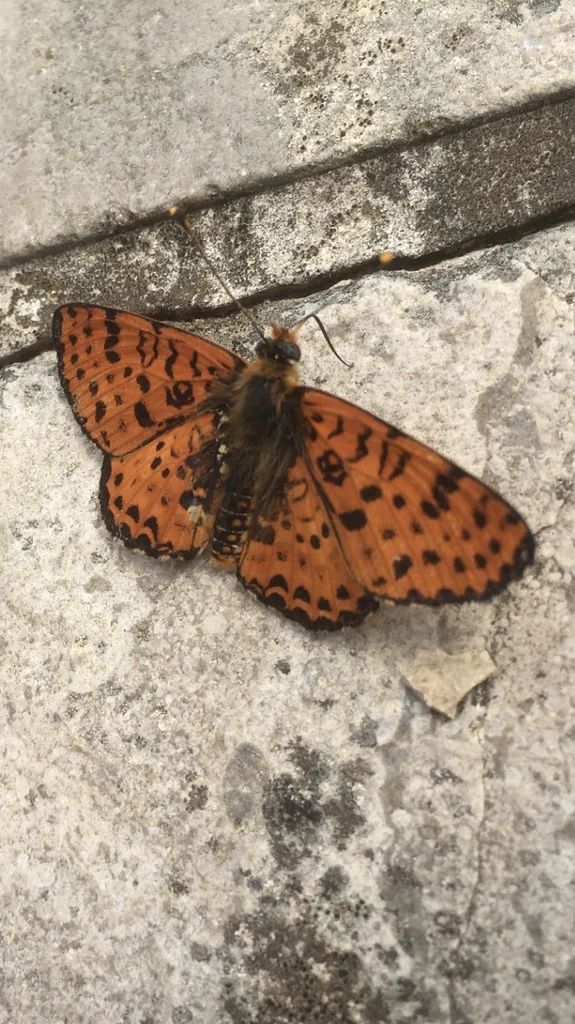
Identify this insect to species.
Melitaea didyma
